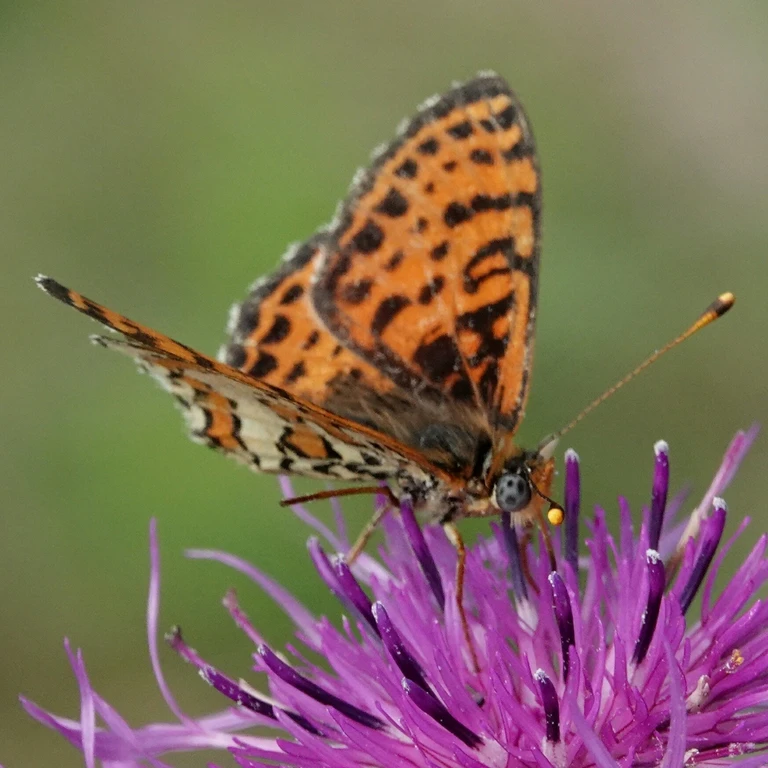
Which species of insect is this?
Melitaea didyma
